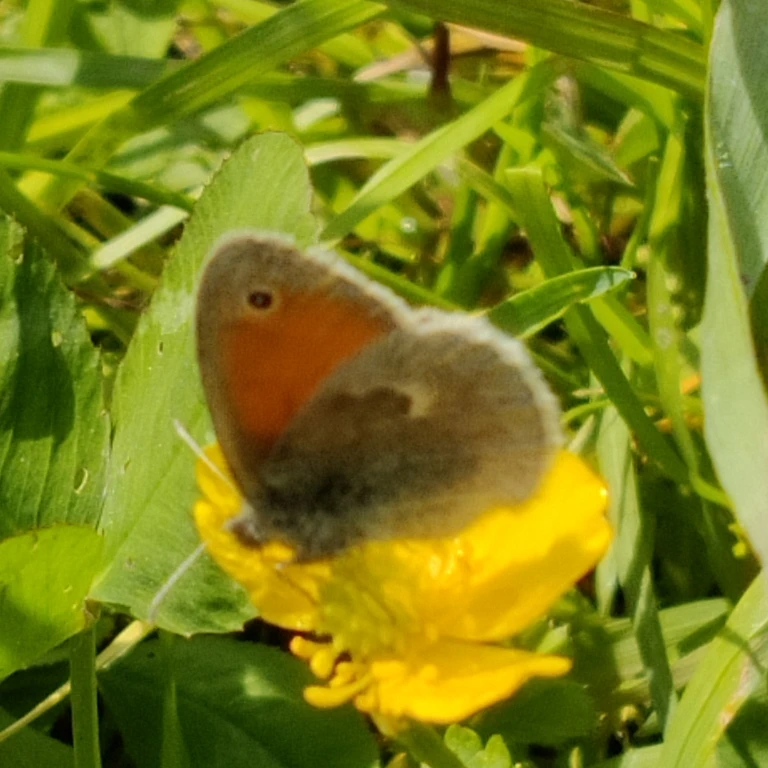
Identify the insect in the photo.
Coenonympha pamphilus
